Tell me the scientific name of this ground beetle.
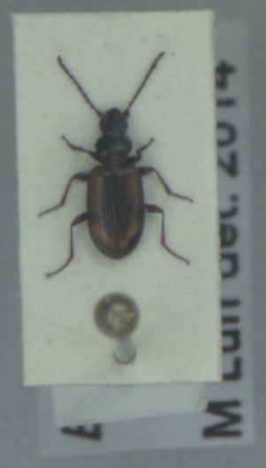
Bembidion femoratum
